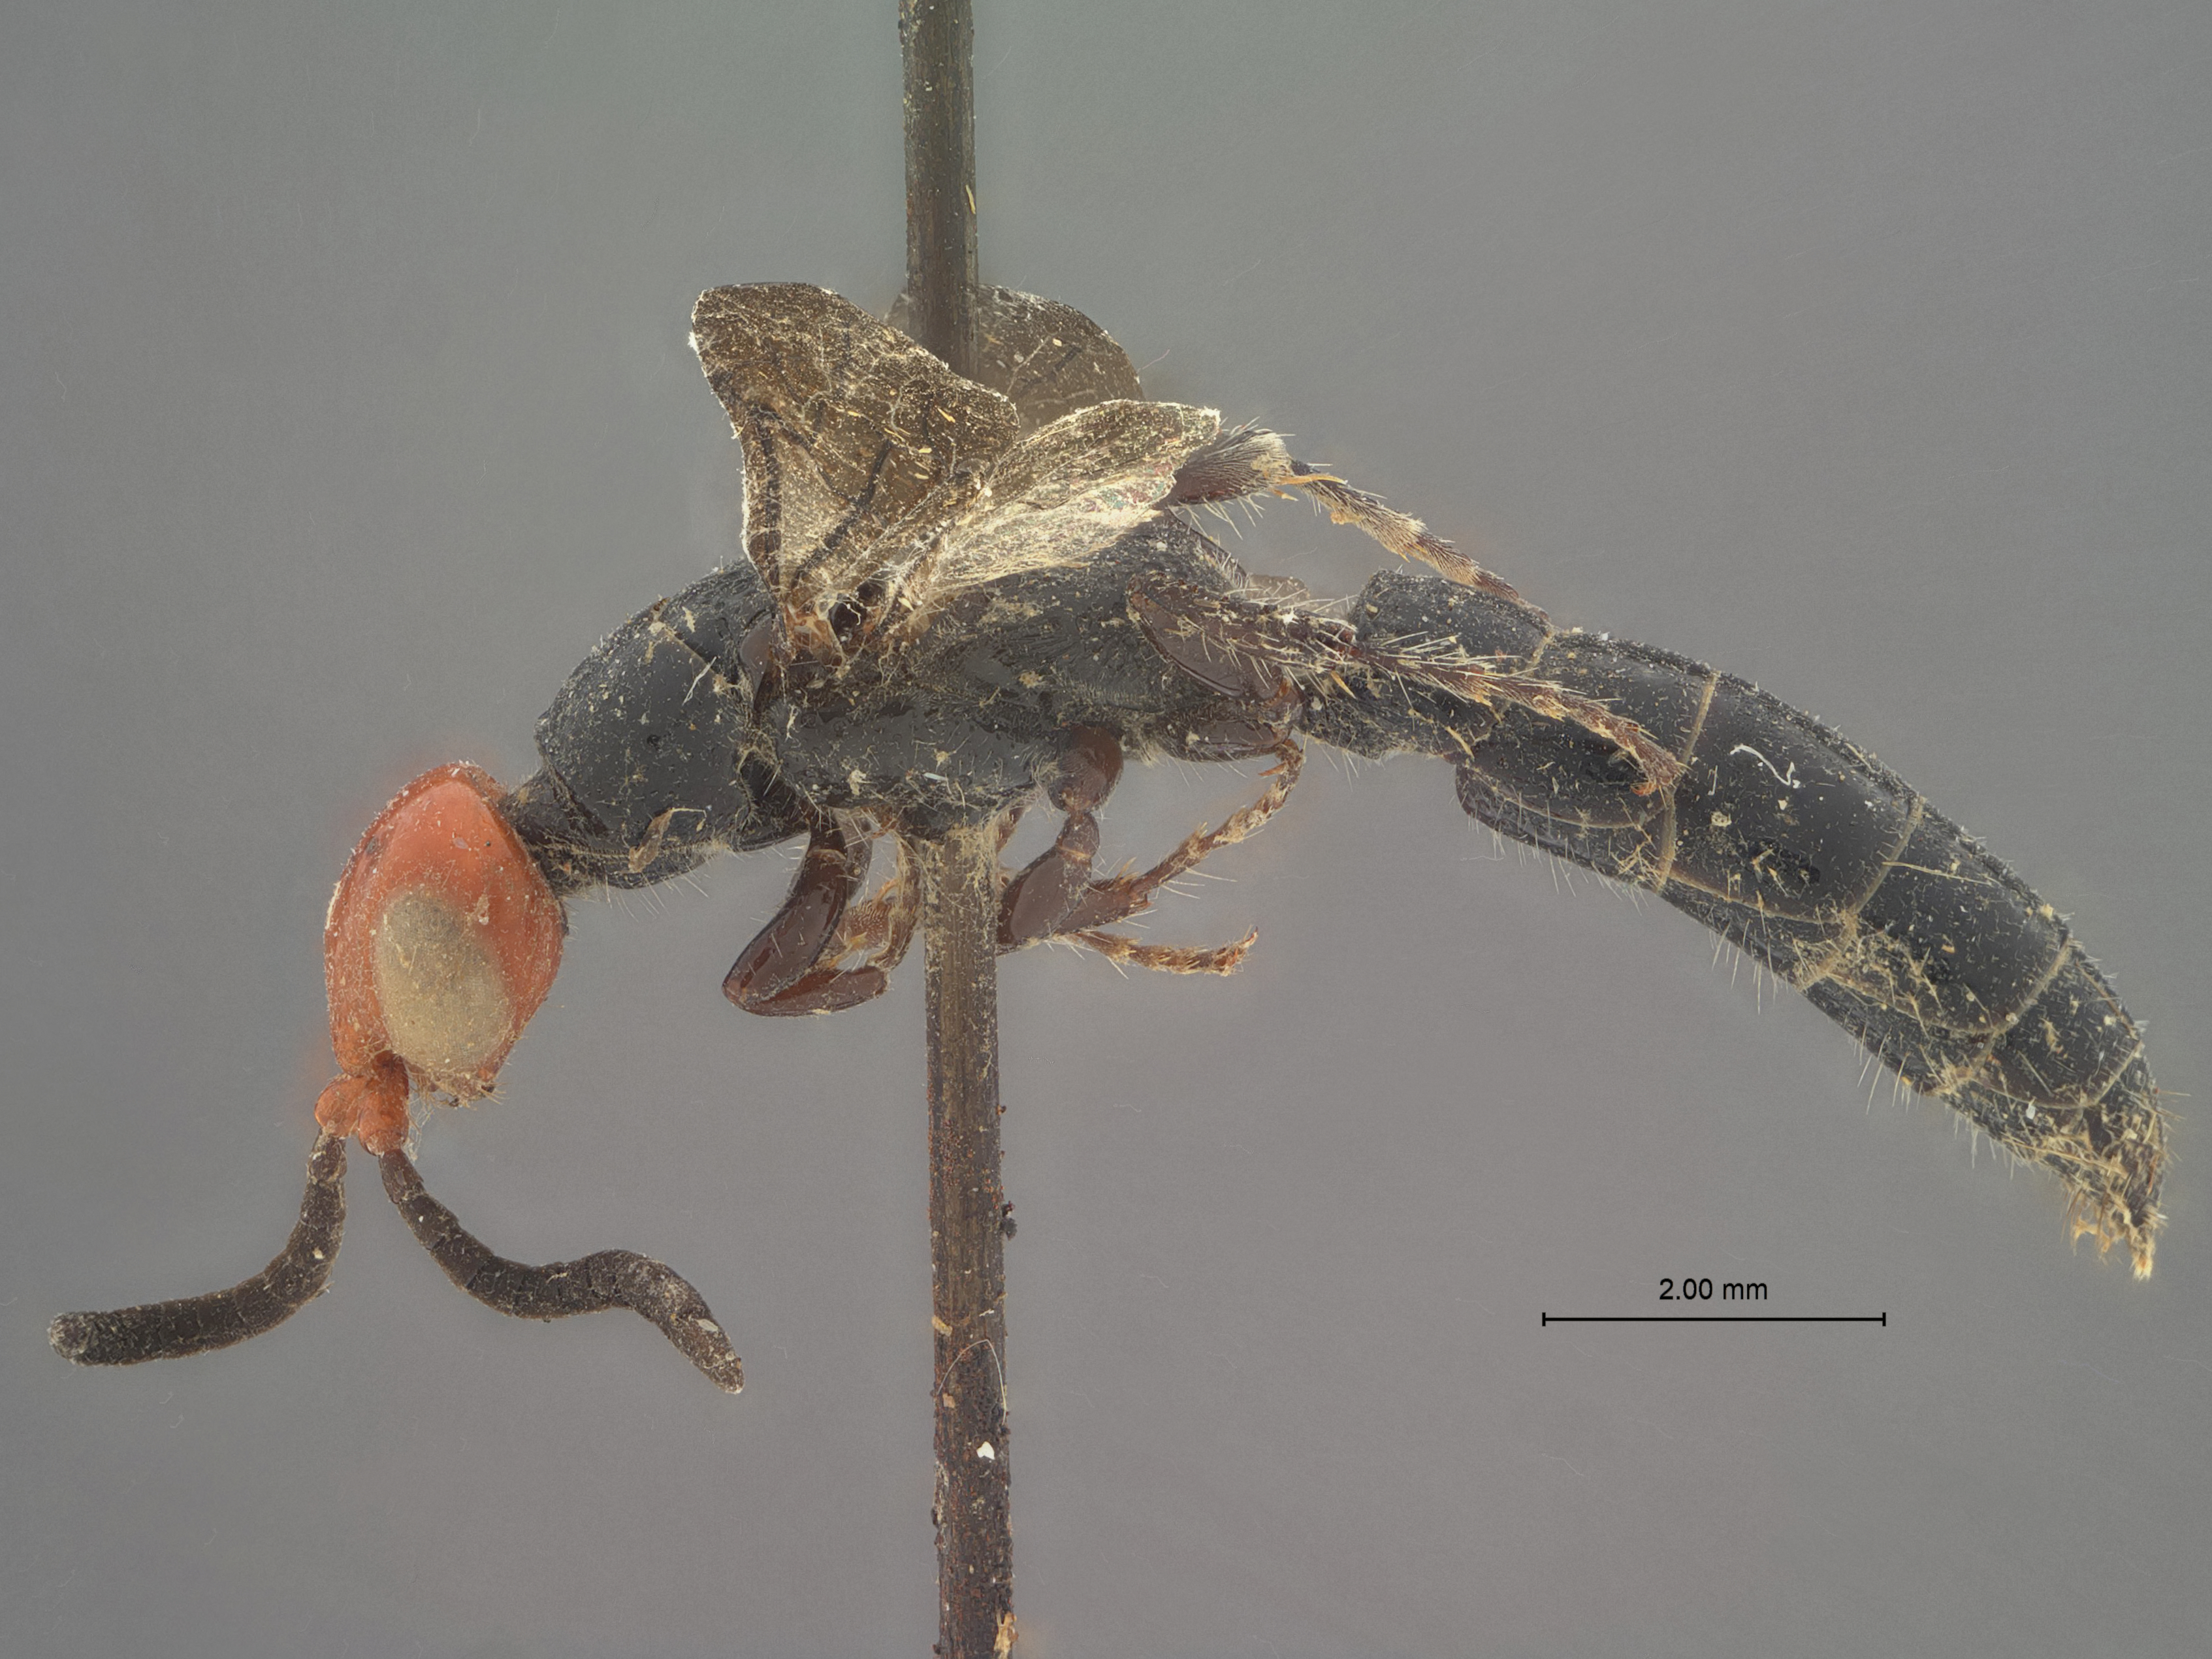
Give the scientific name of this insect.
Hylomesa bakeri
